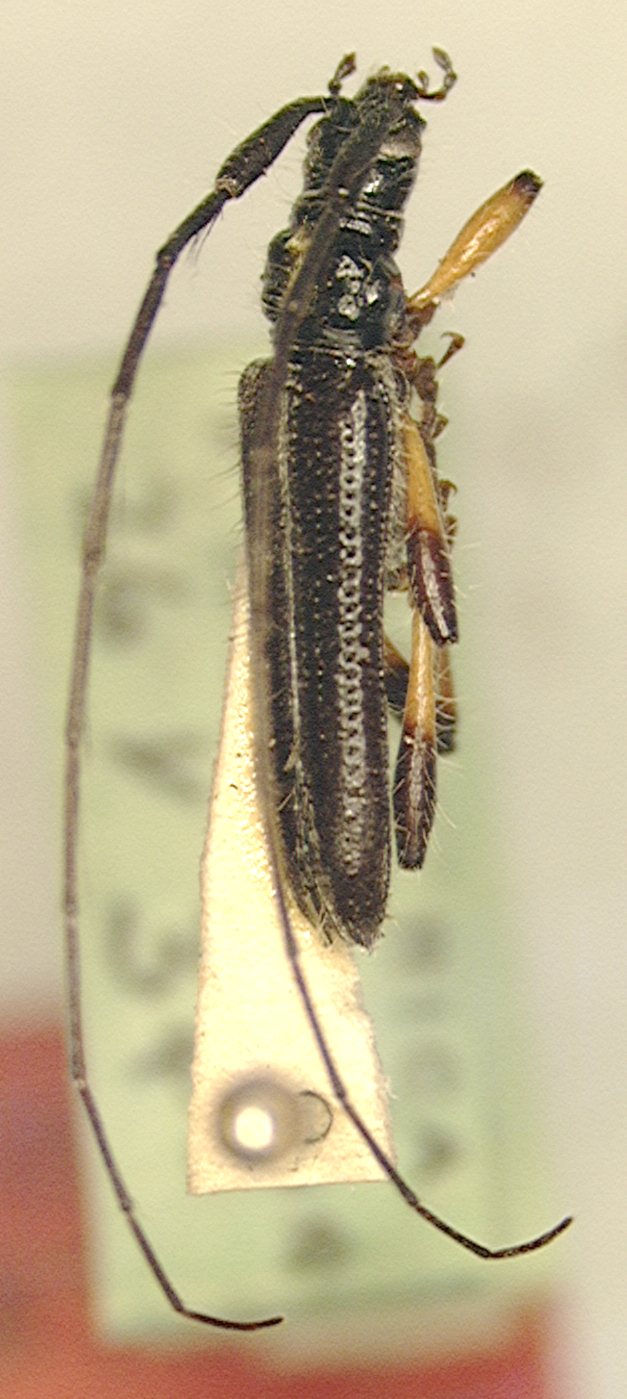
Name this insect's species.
Paracometes emarginatus (also Cometes emarginata)
